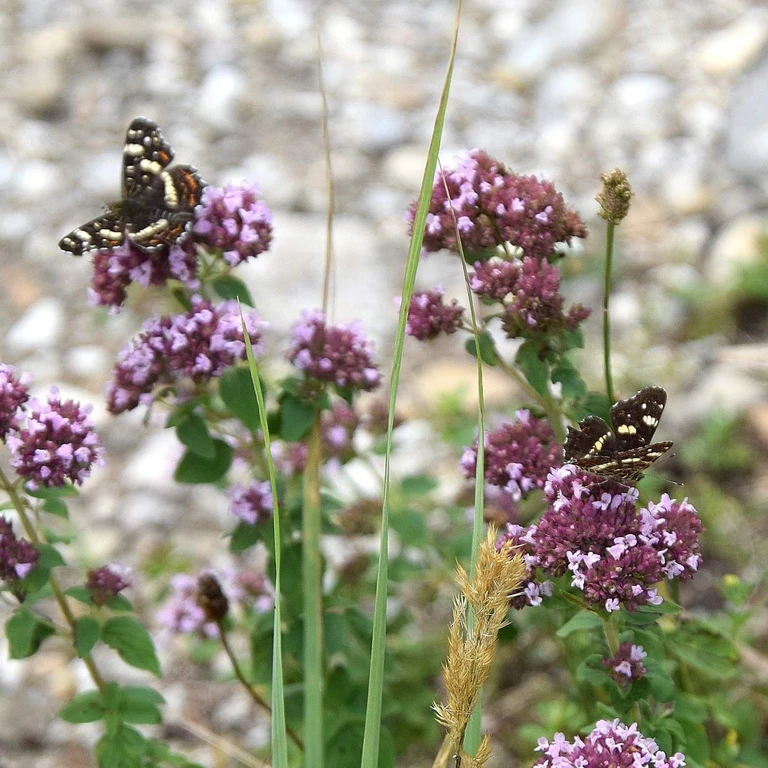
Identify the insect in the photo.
Araschnia levana
